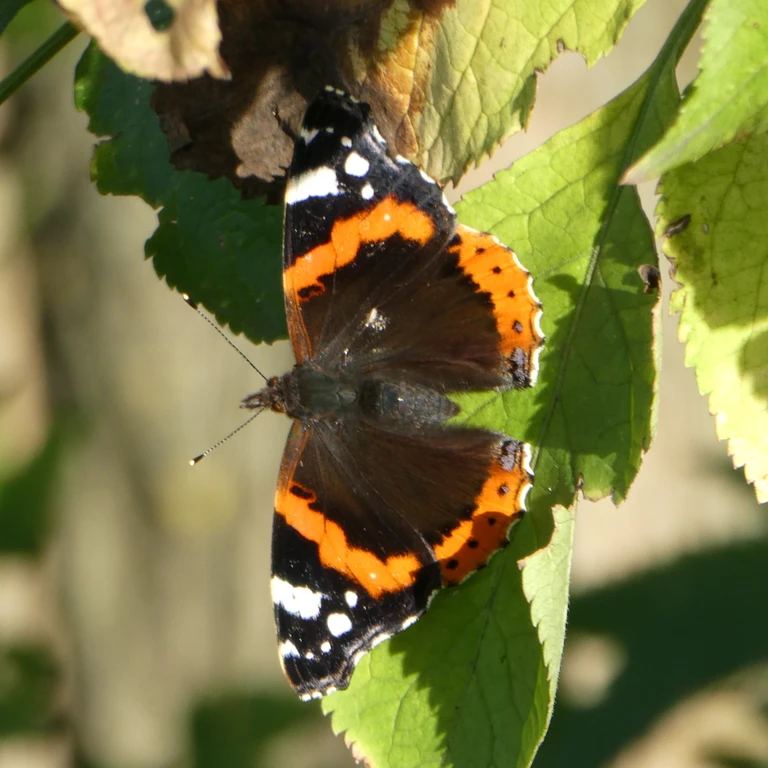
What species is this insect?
Vanessa atalanta
